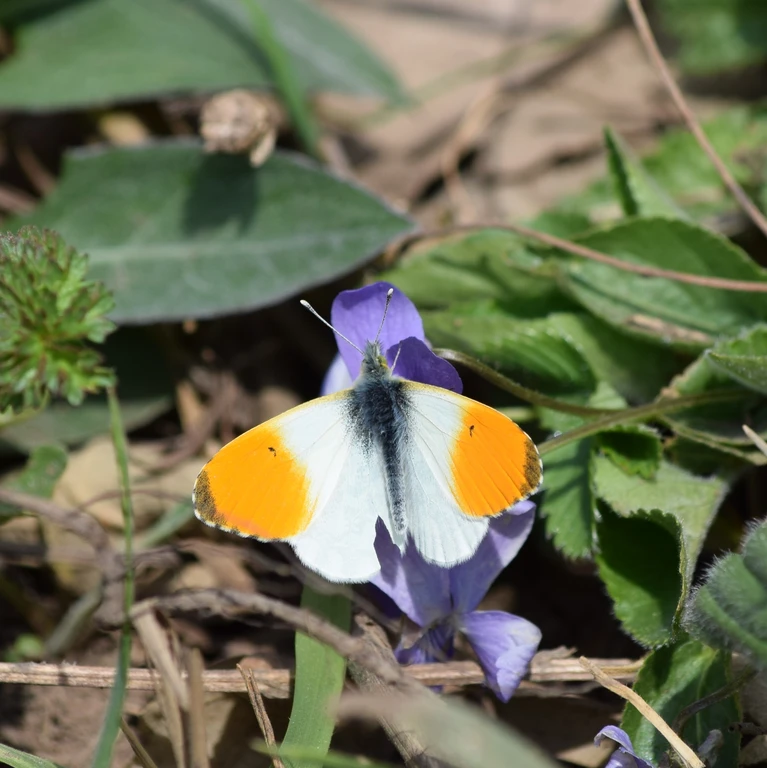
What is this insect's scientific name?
Anthocharis cardamines
